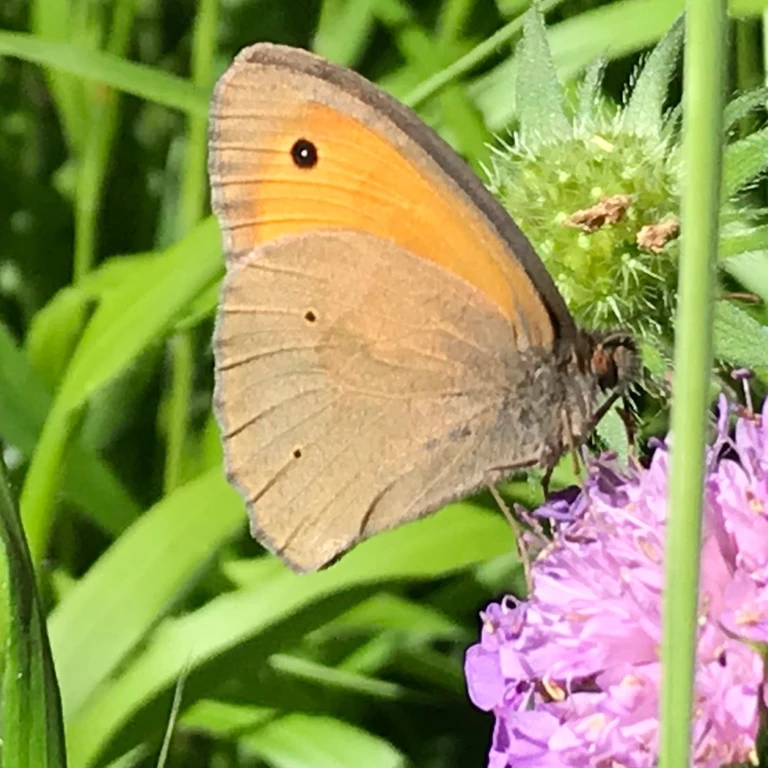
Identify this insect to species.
Maniola jurtina
